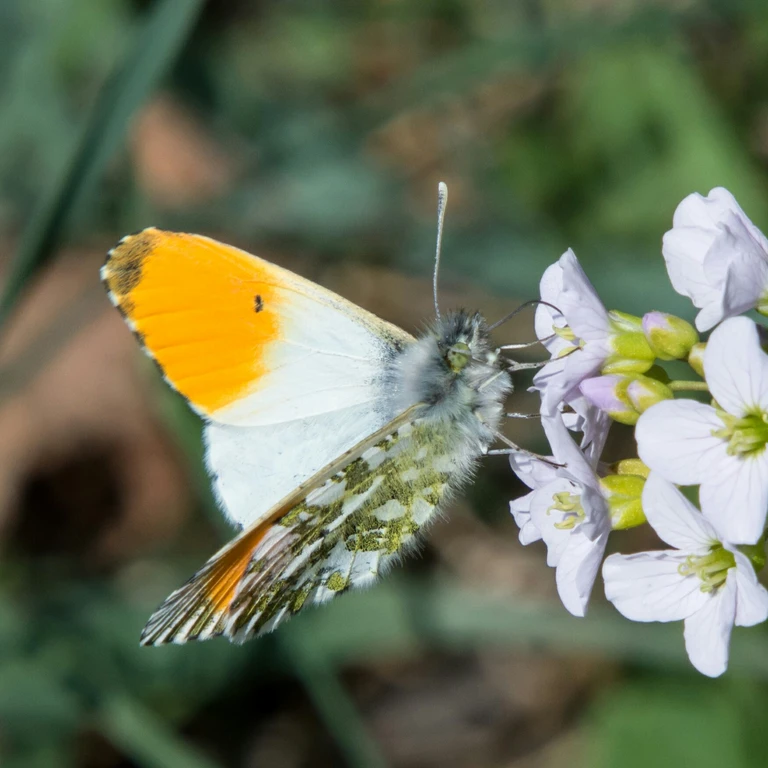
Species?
Anthocharis cardamines
